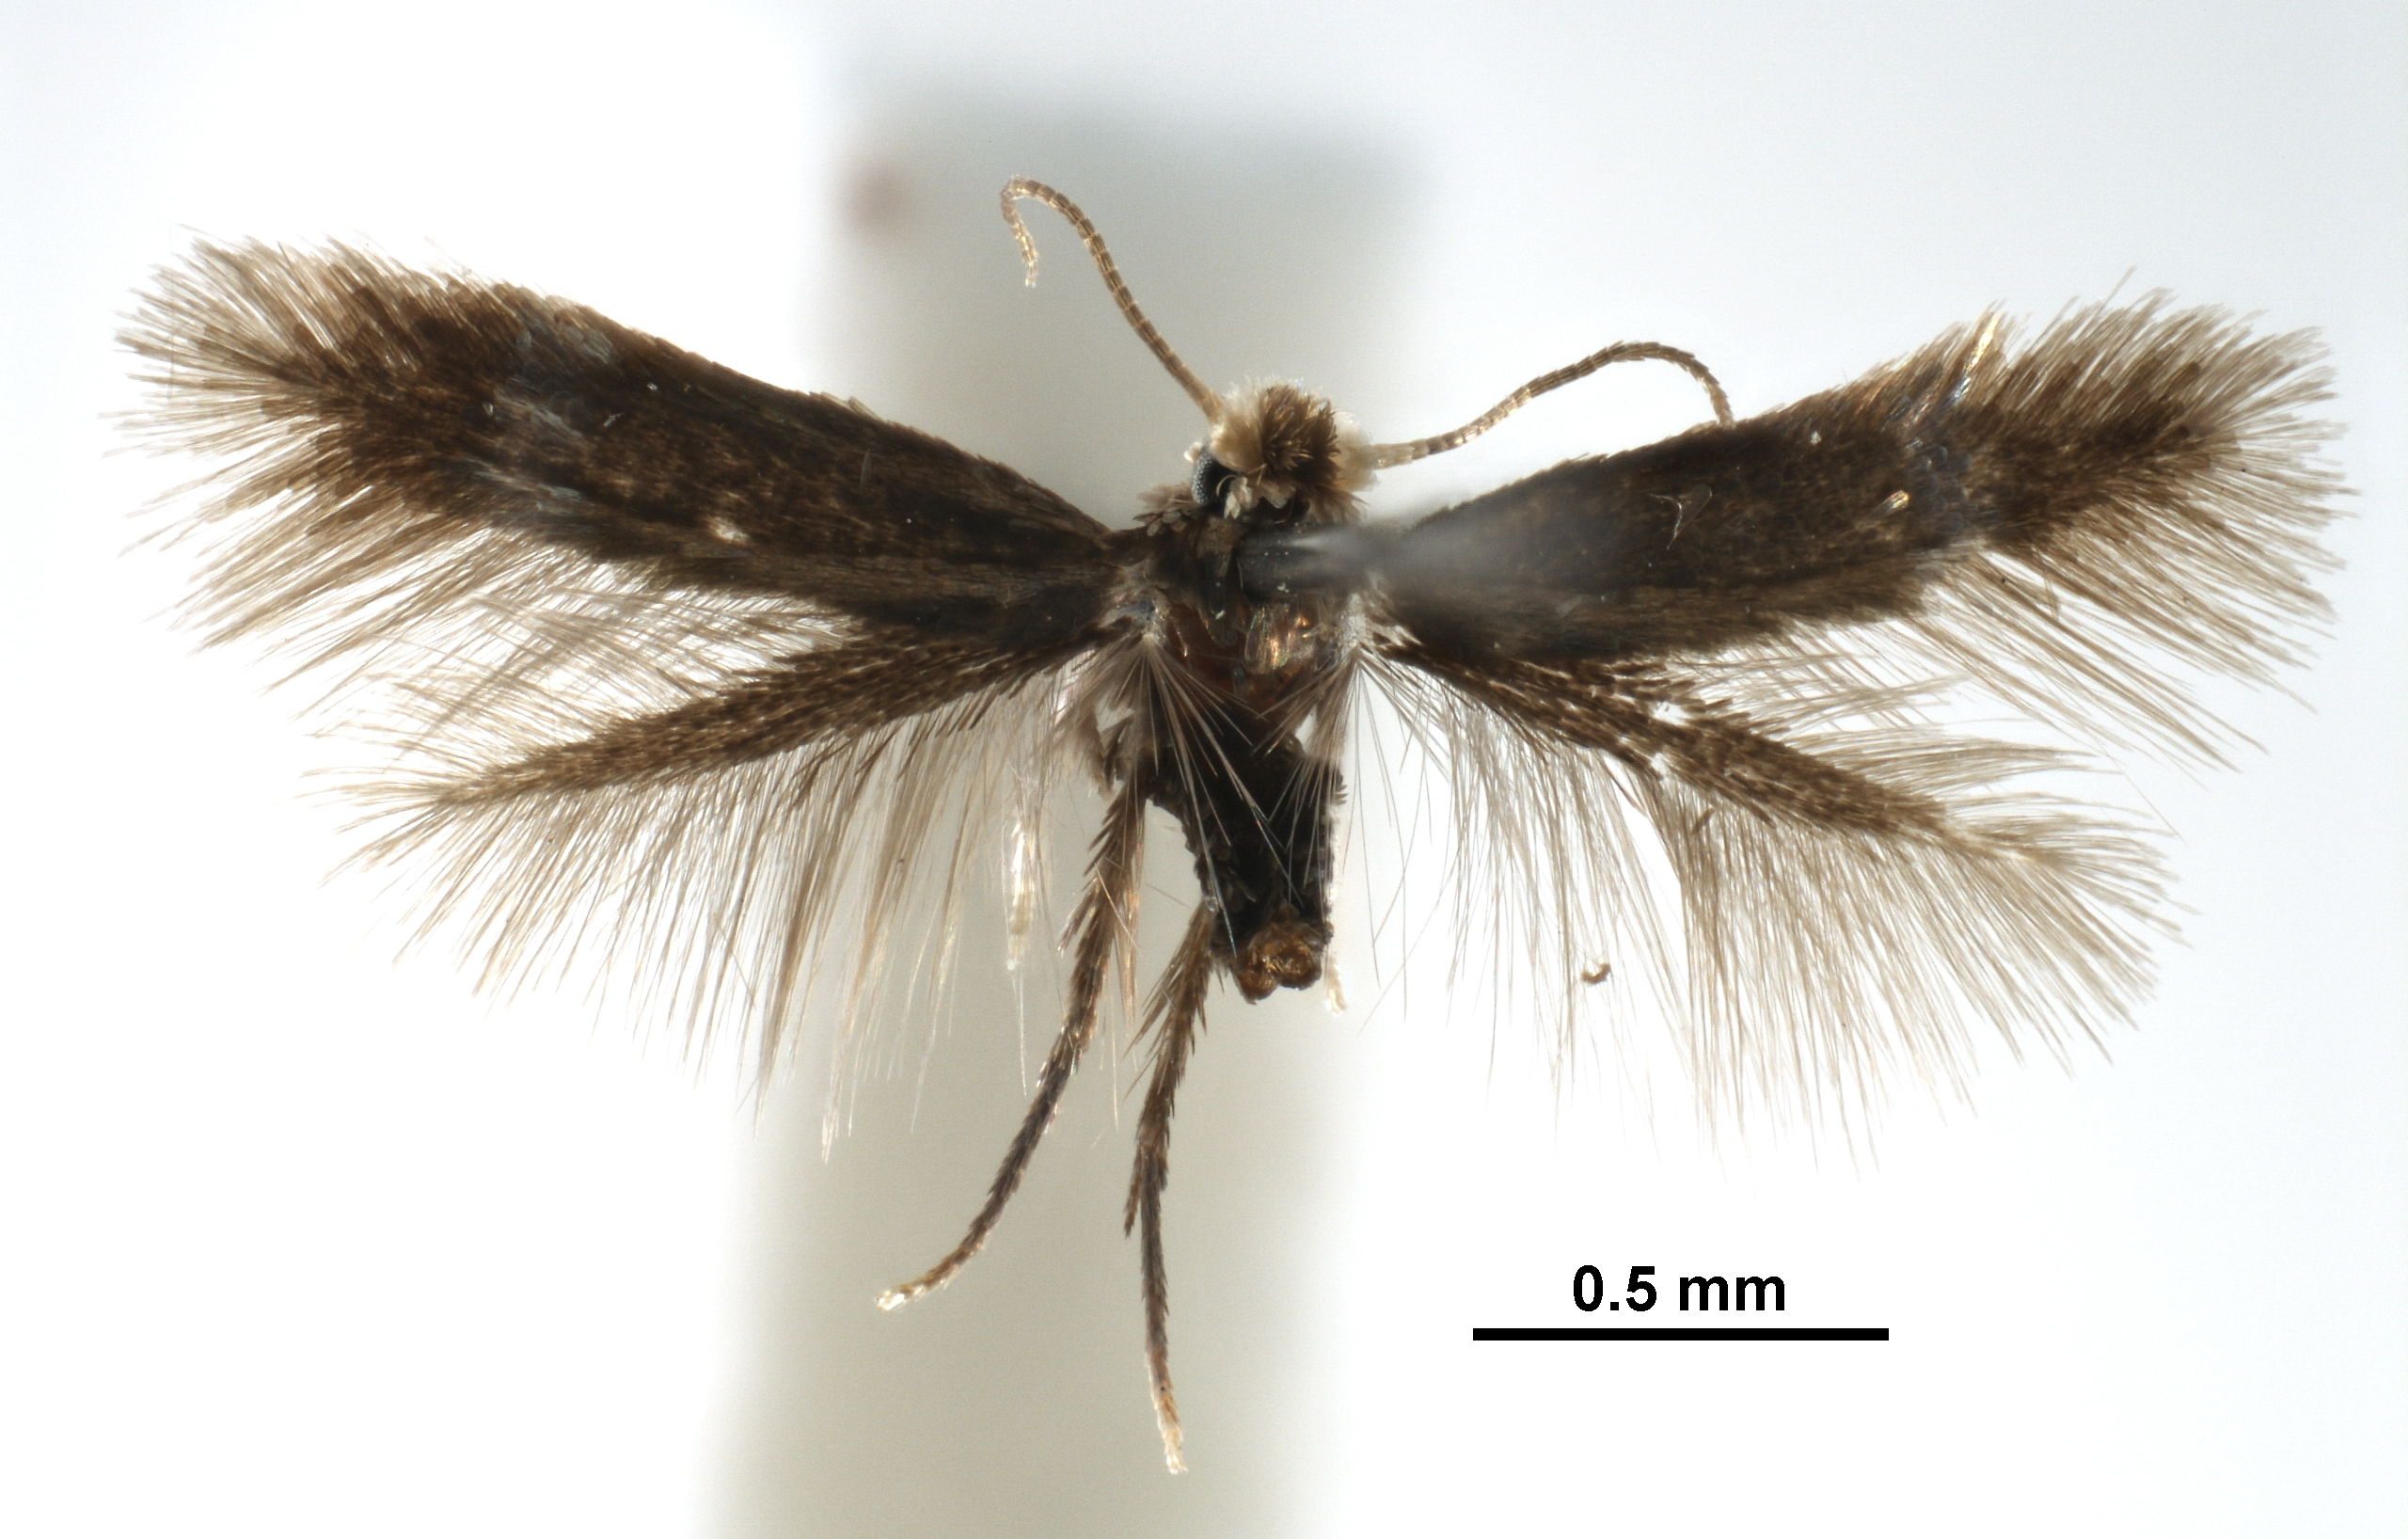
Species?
Stigmella hybnerella
